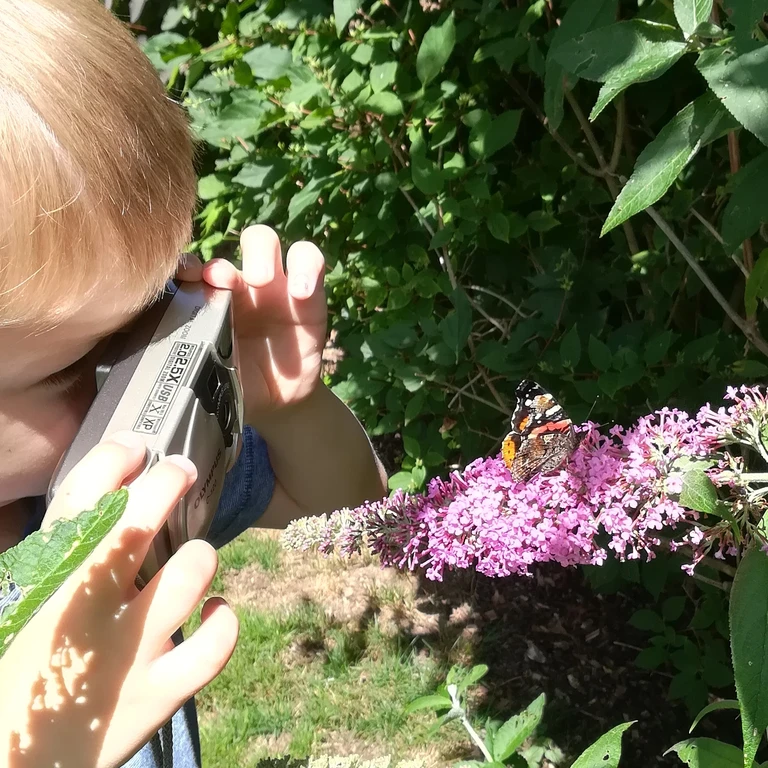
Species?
Vanessa atalanta
